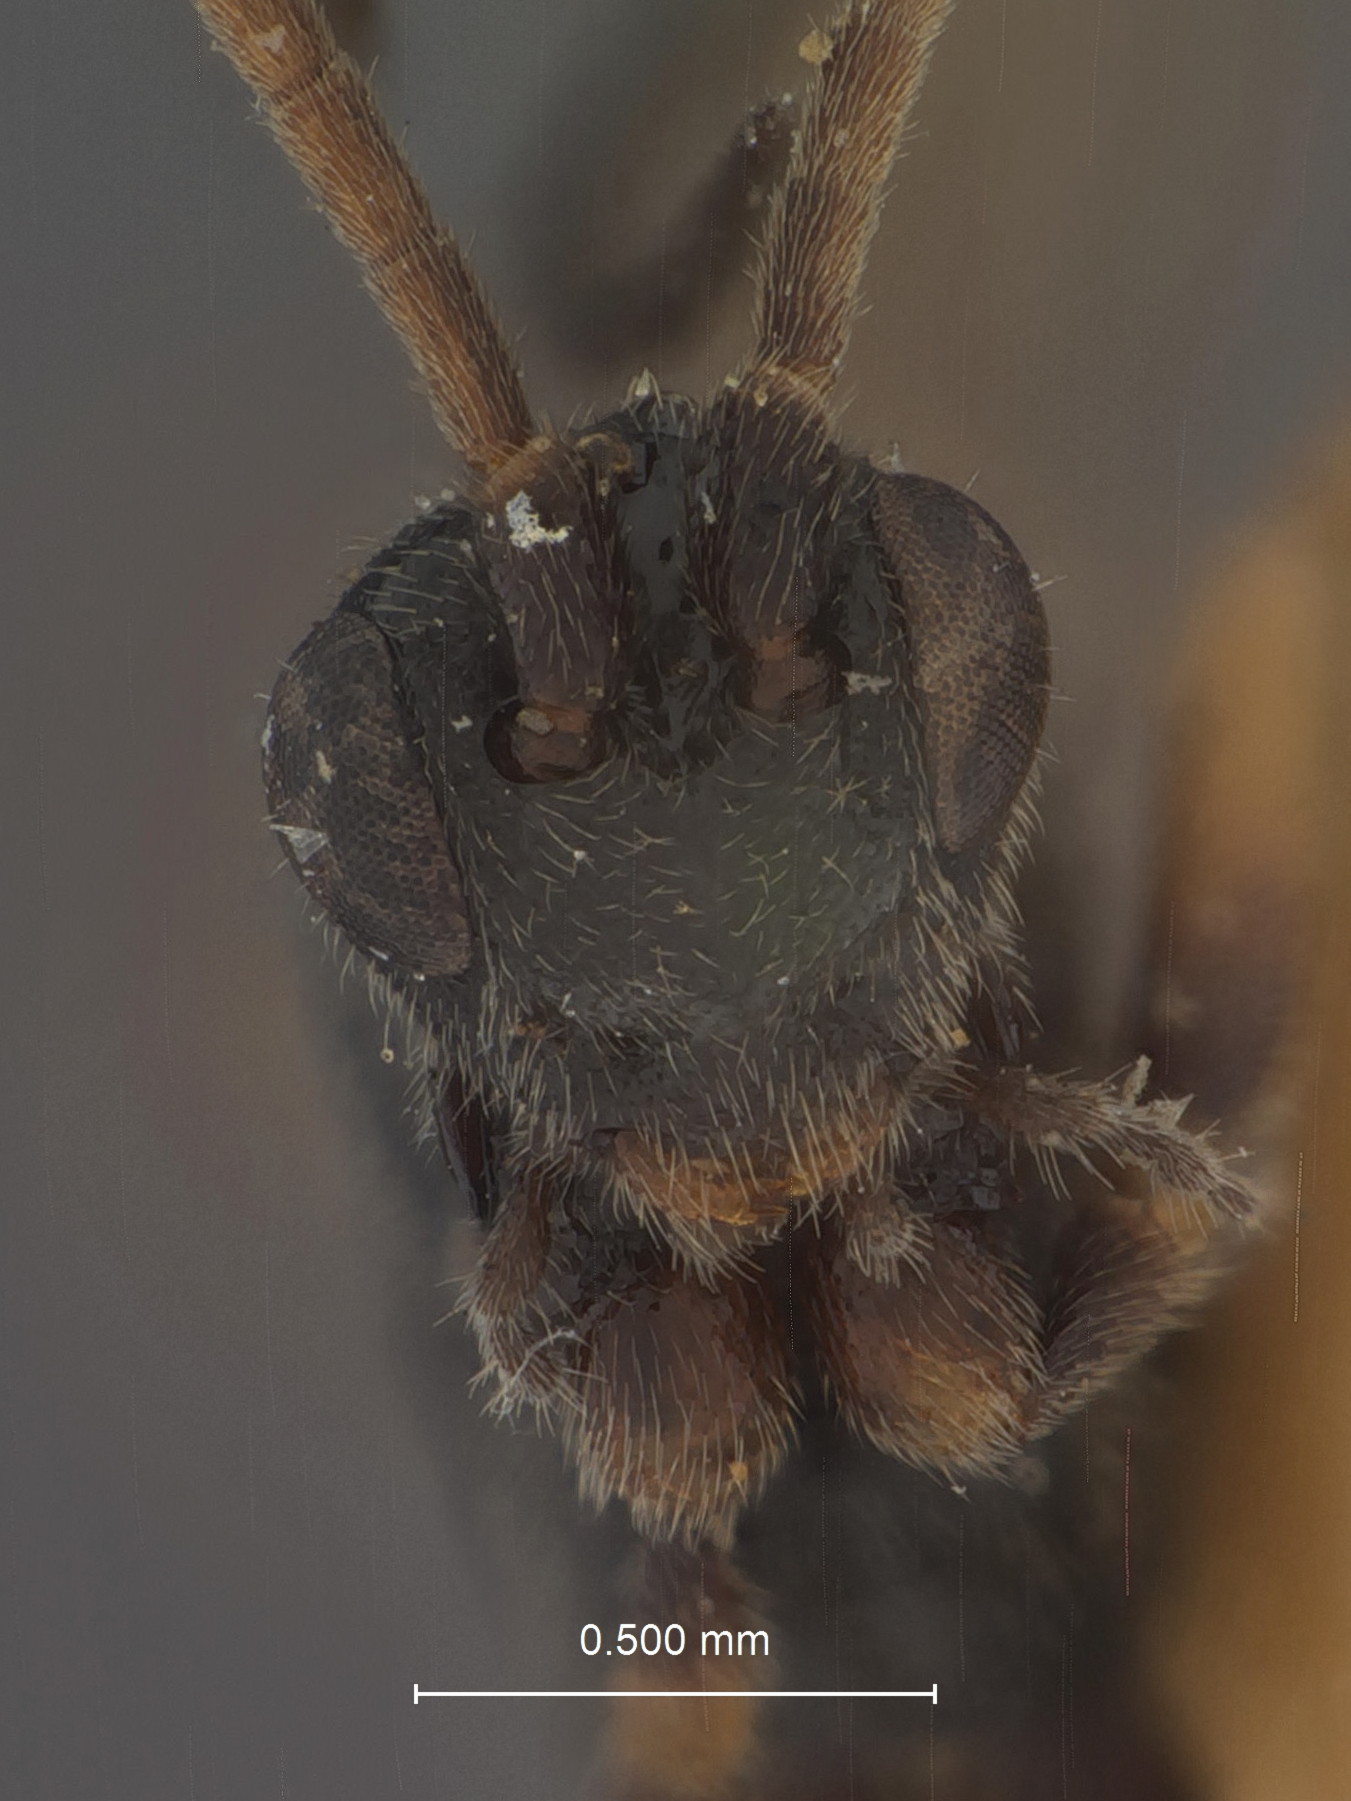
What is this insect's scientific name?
Orgilus utahensis
